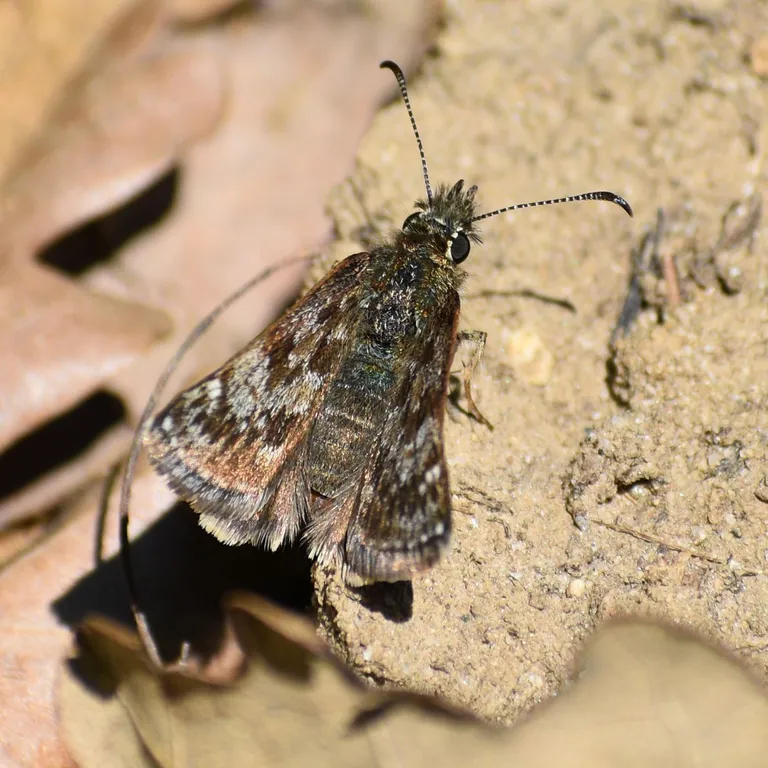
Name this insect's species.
Erynnis tages
